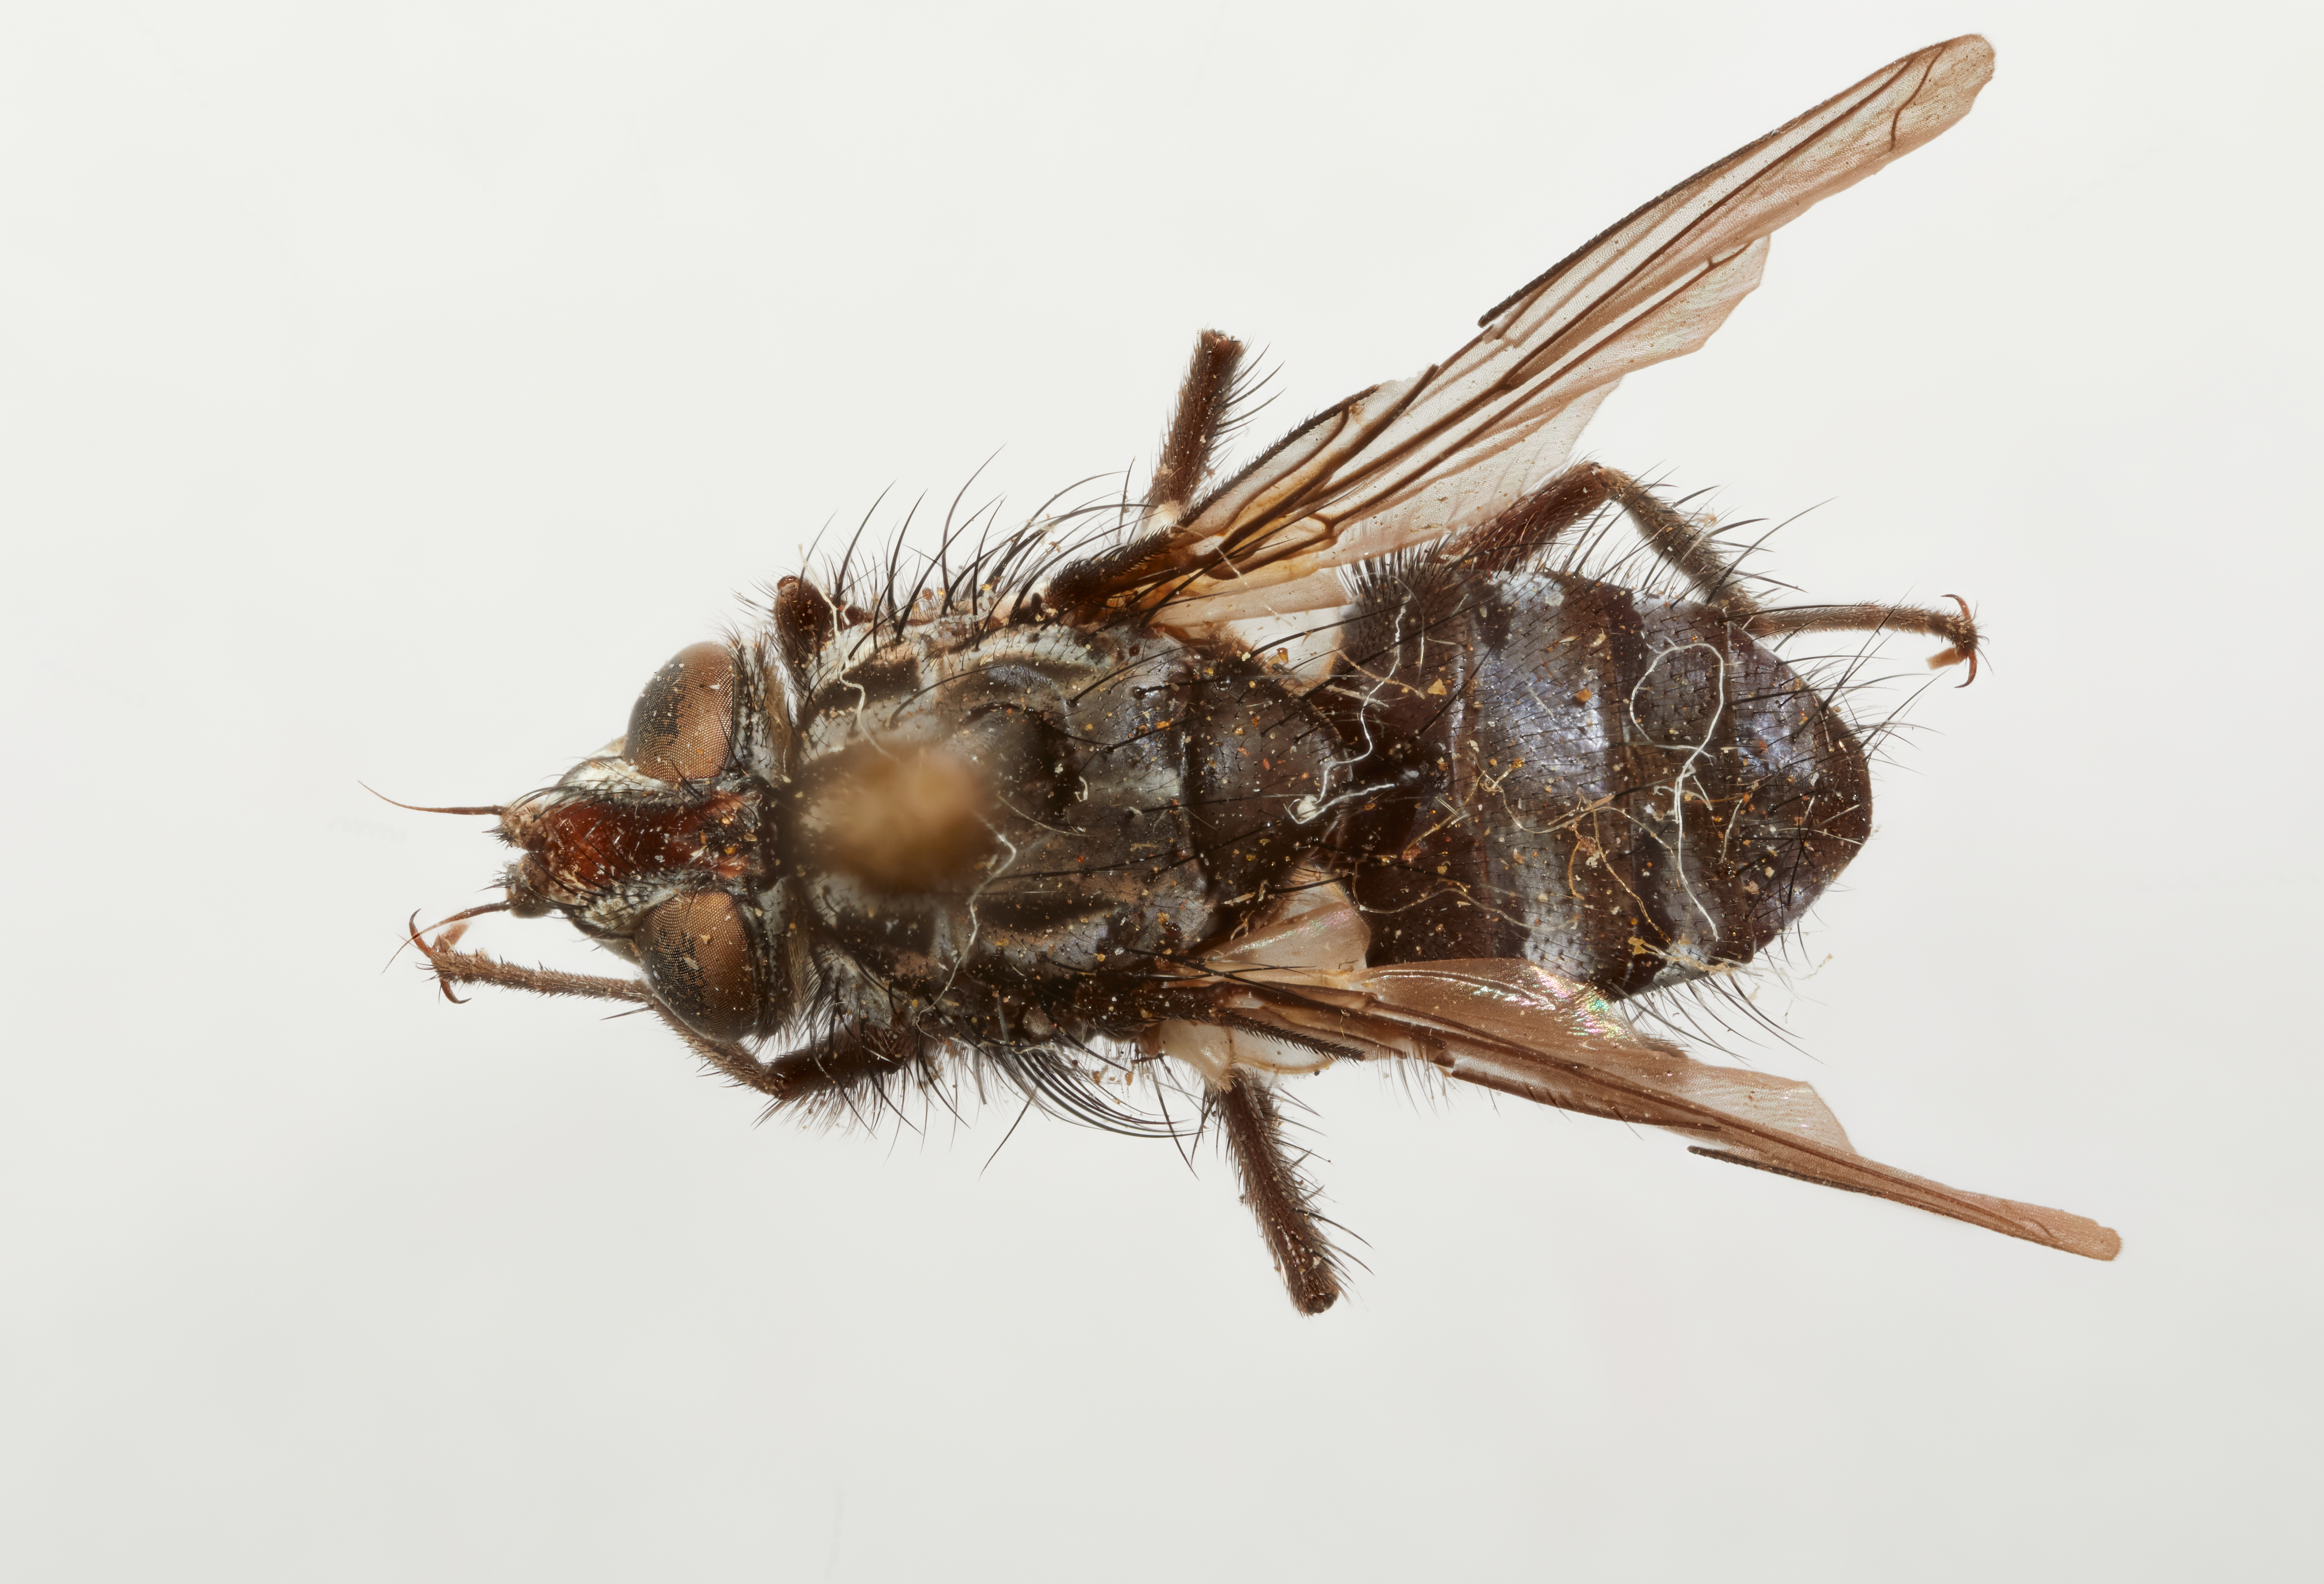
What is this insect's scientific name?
Dasyuromyia aperta
